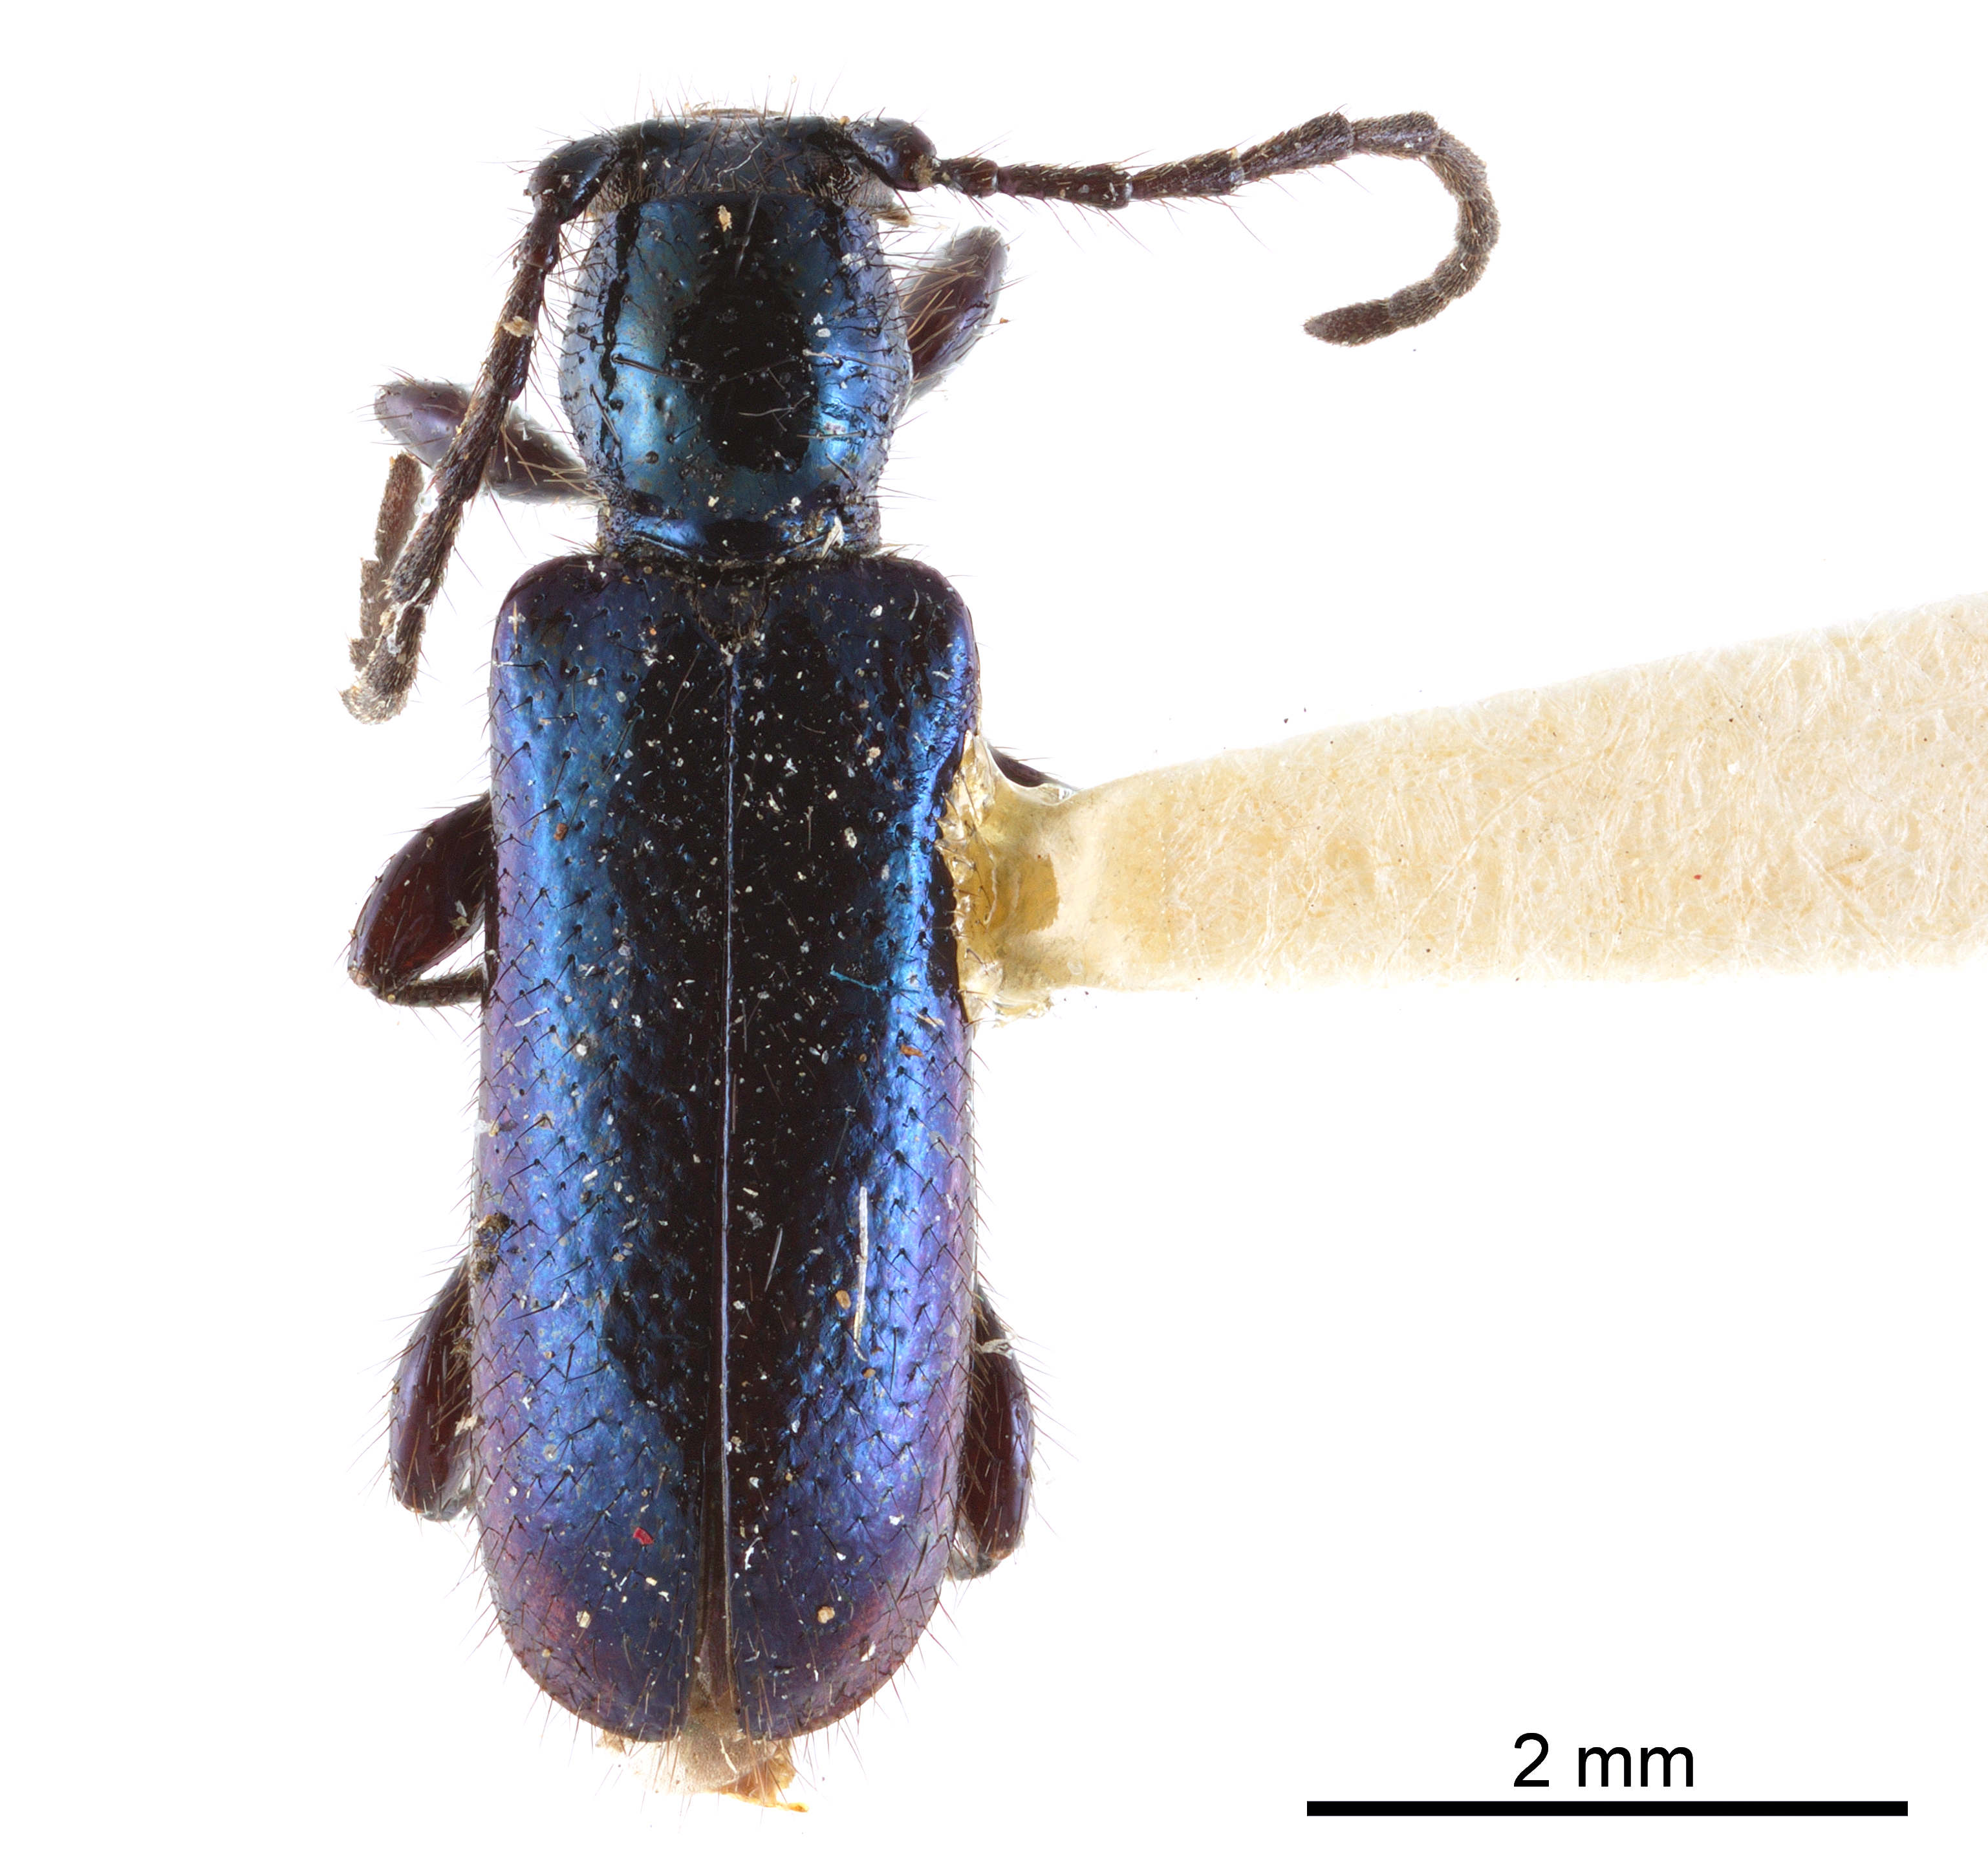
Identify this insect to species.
Poecilobrium chalybaeum
